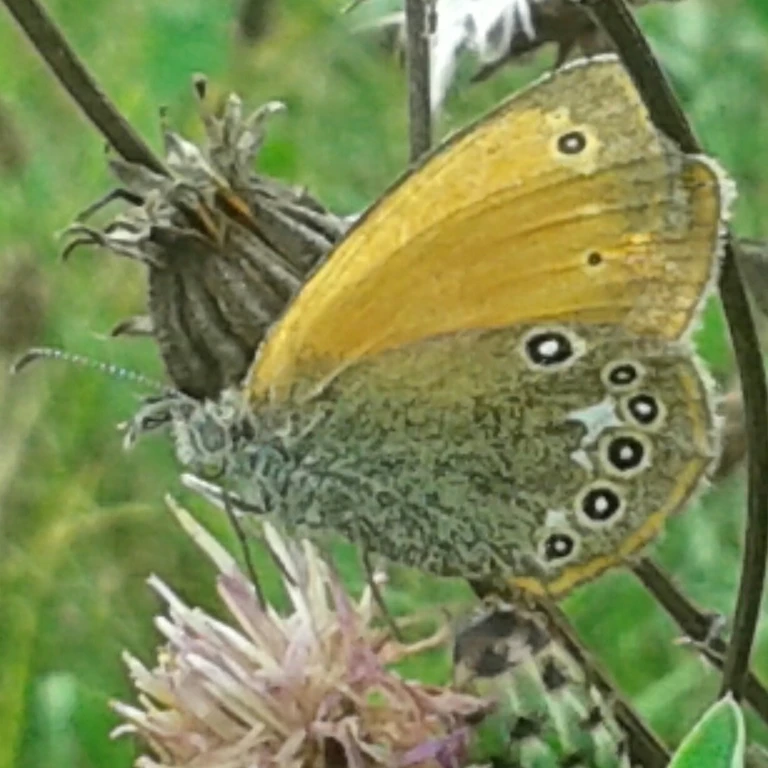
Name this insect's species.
Coenonympha glycerion (also Coenonympha iphis)
